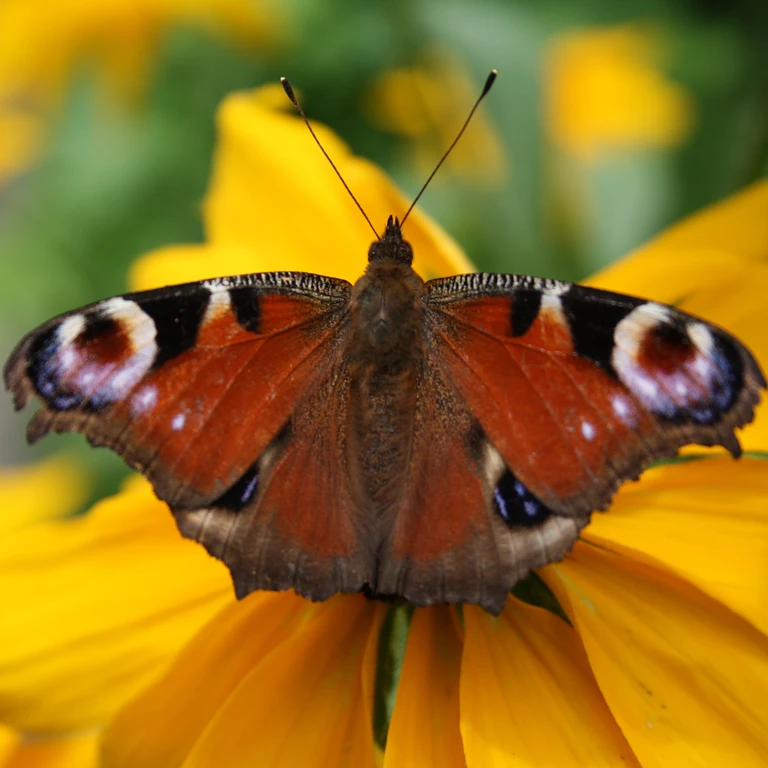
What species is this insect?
Aglais io
